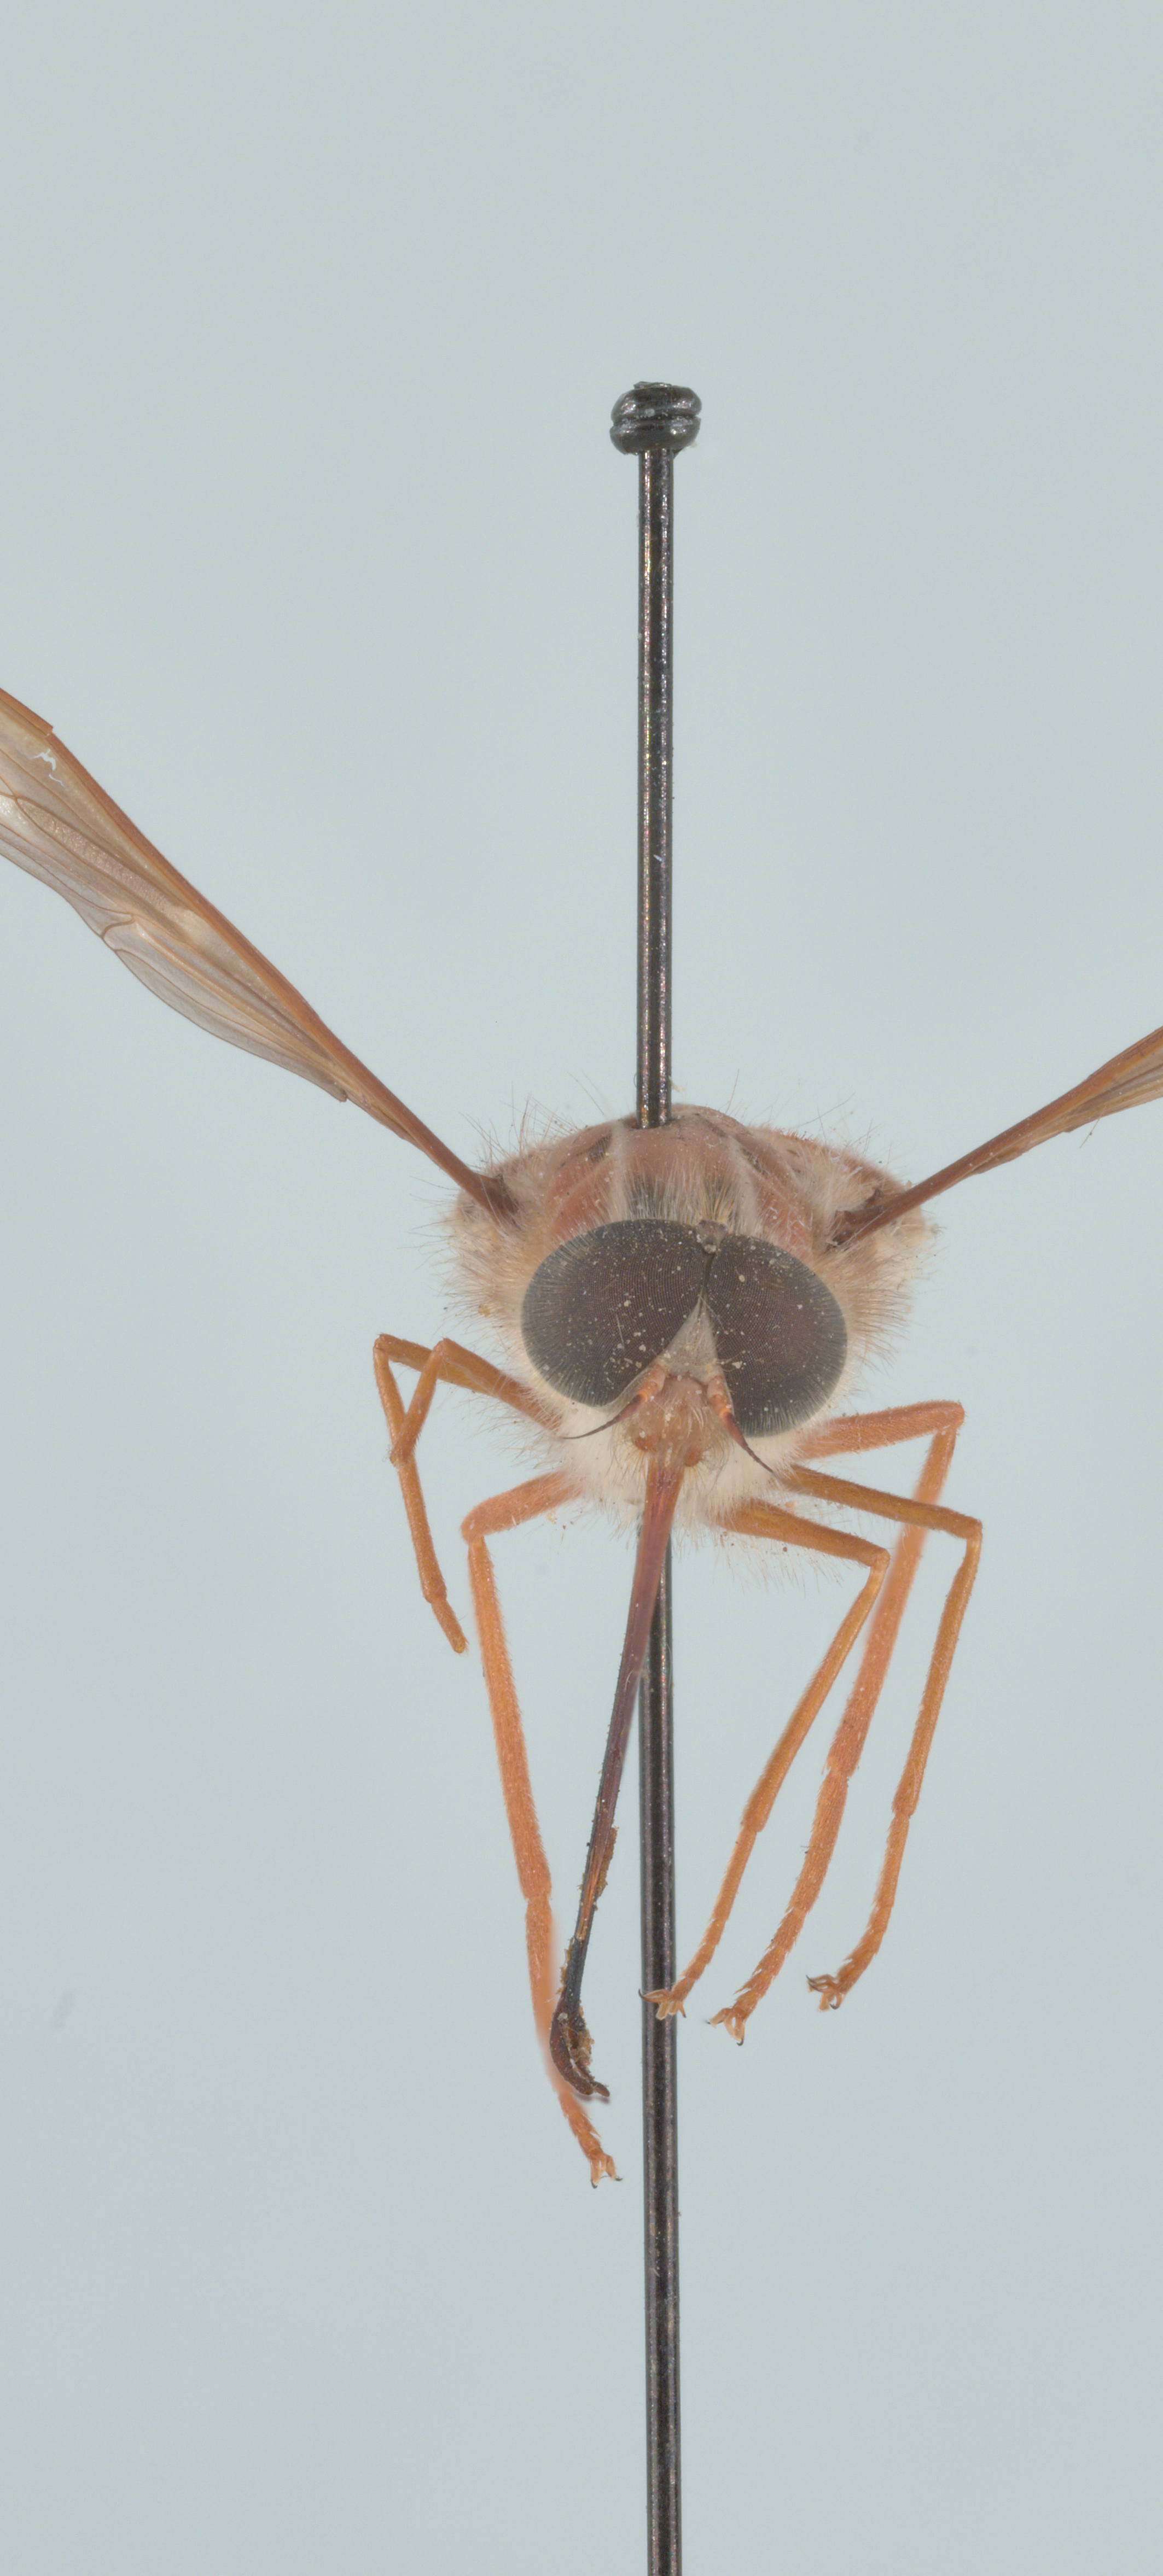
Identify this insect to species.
Hirmoneura nubipennis (also Trichophthalma nubipennis)
